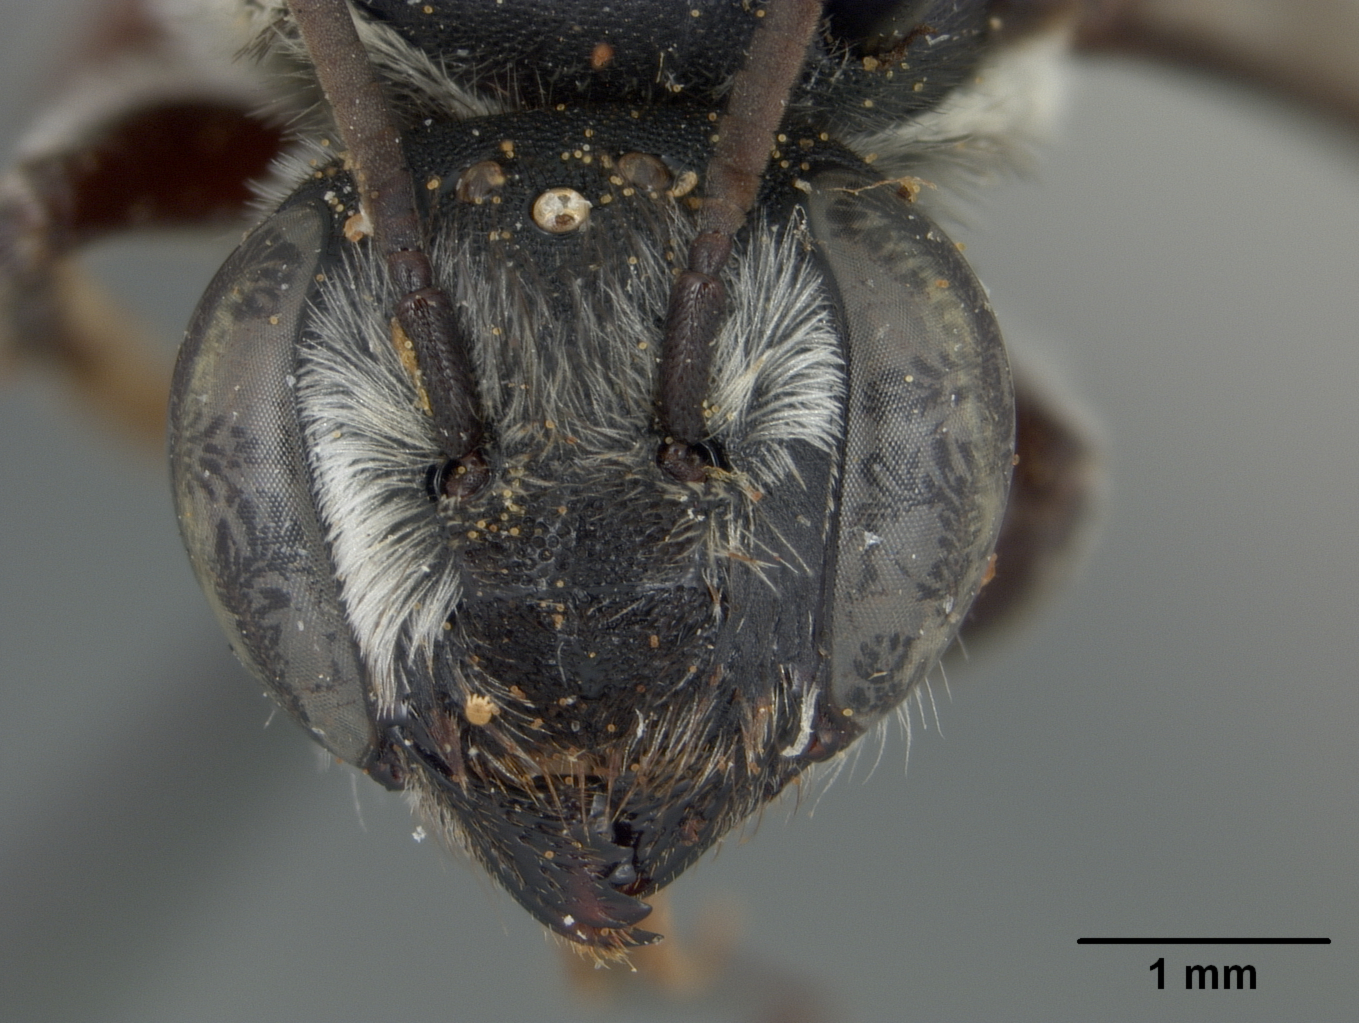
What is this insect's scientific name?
Megachile disparipennis
